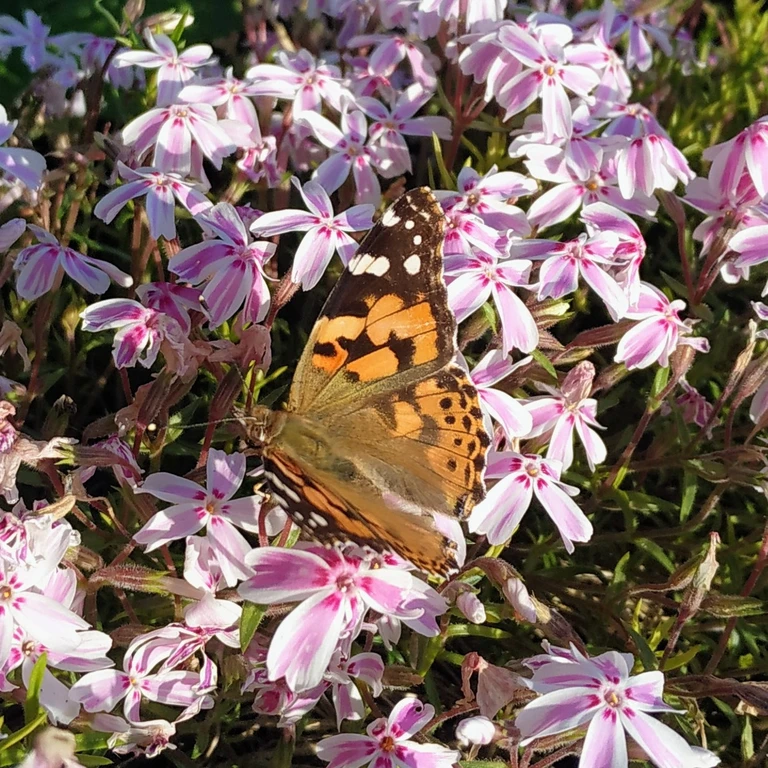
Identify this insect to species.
Vanessa cardui
